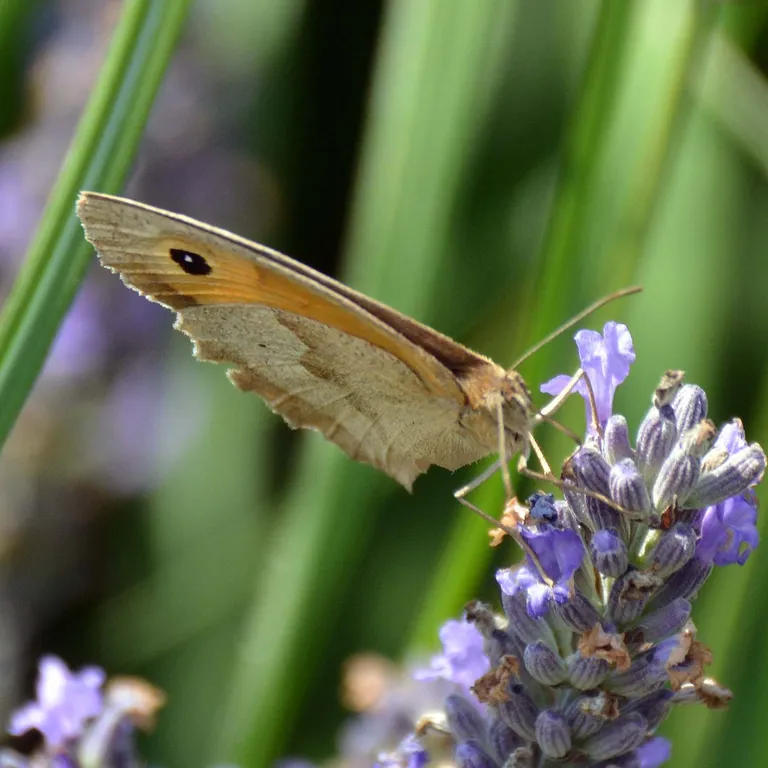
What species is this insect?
Maniola jurtina
